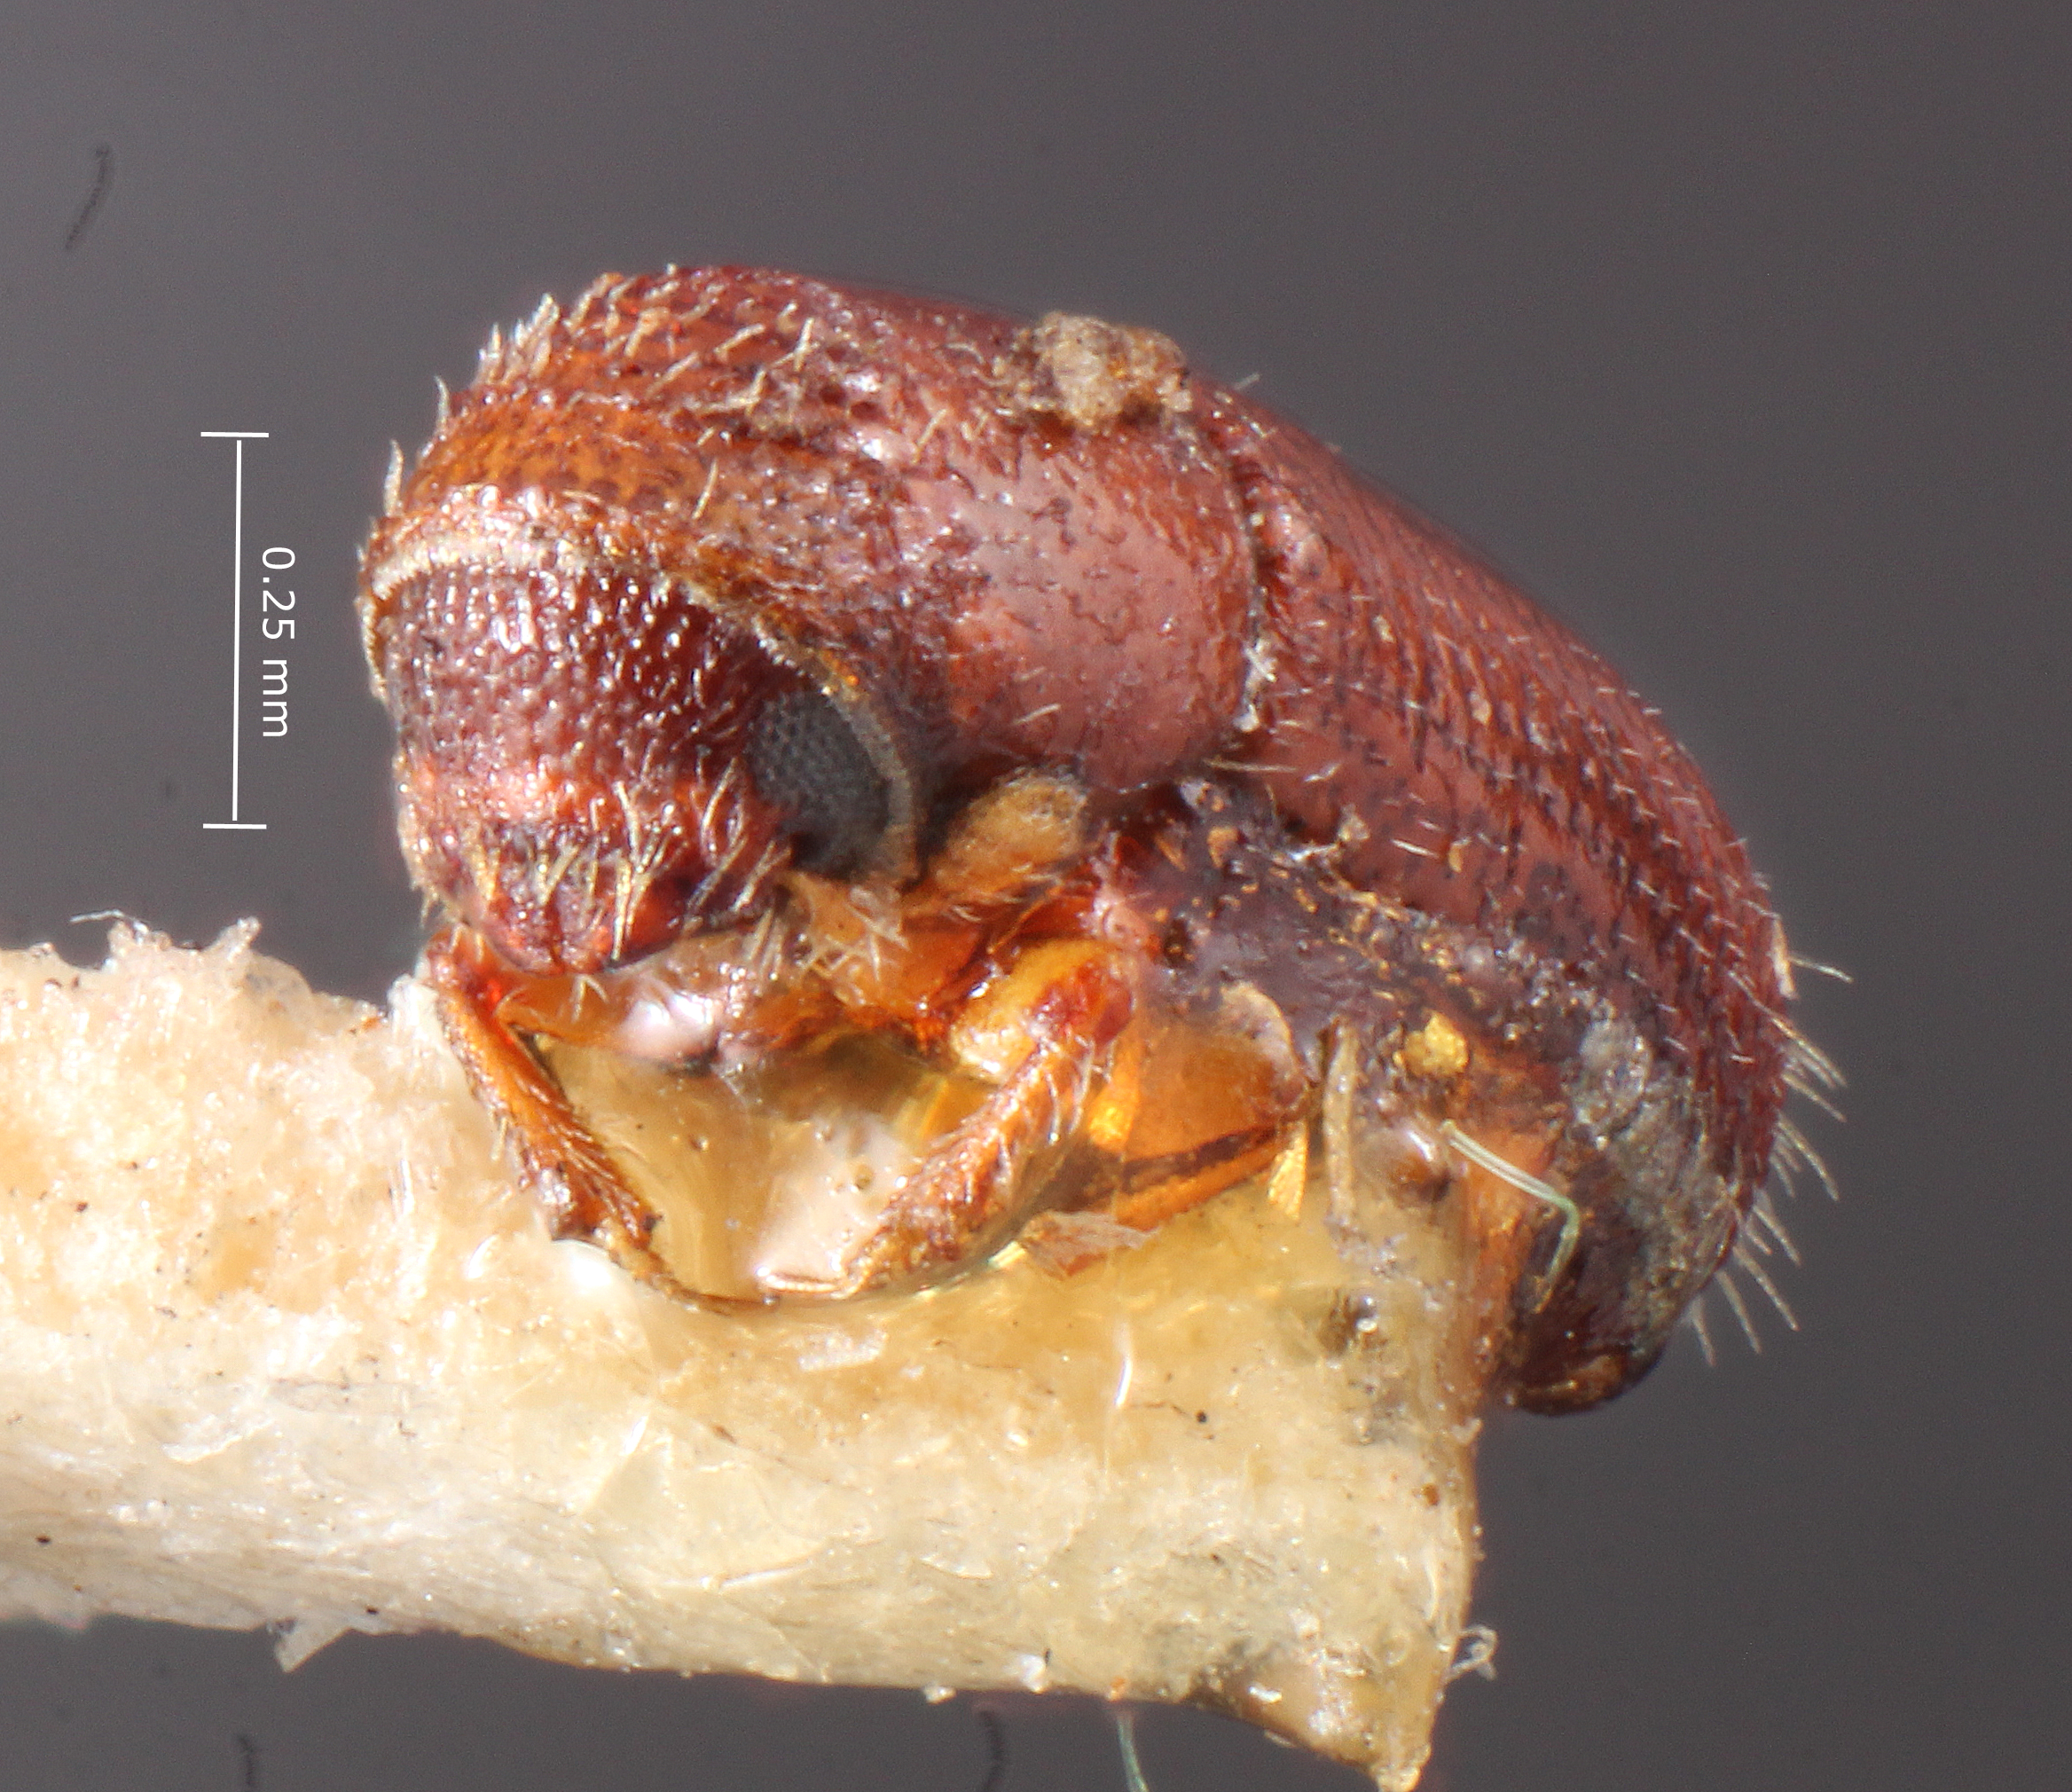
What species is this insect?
Pityophthorus lautus
